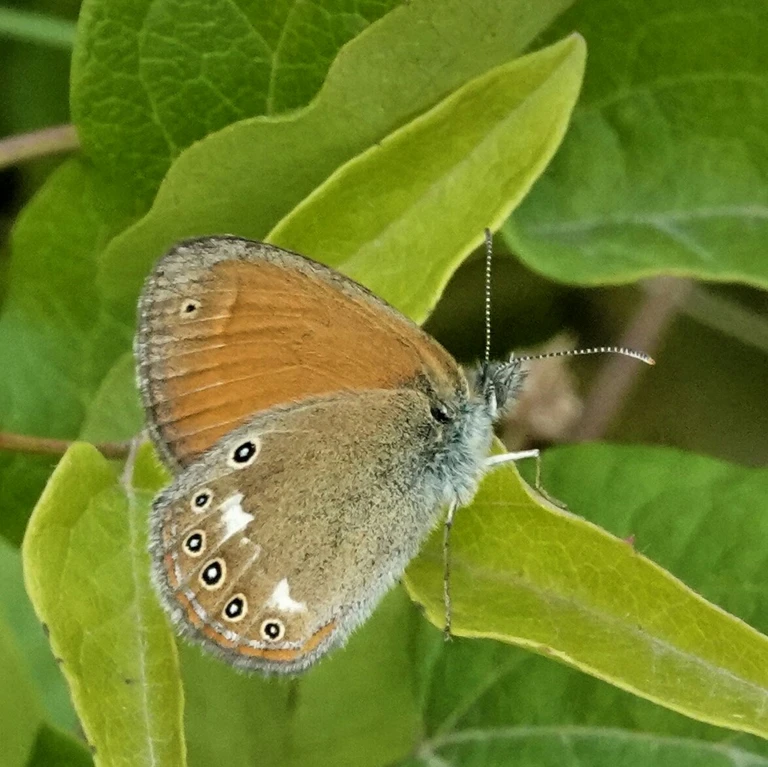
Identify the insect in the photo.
Coenonympha glycerion (also Coenonympha iphis)
